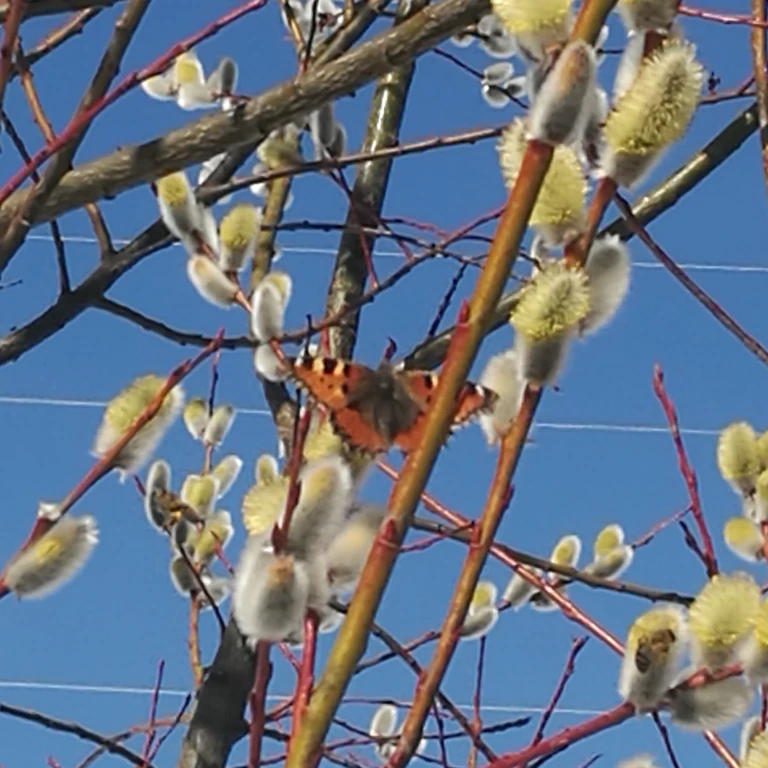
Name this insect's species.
Aglais urticae
